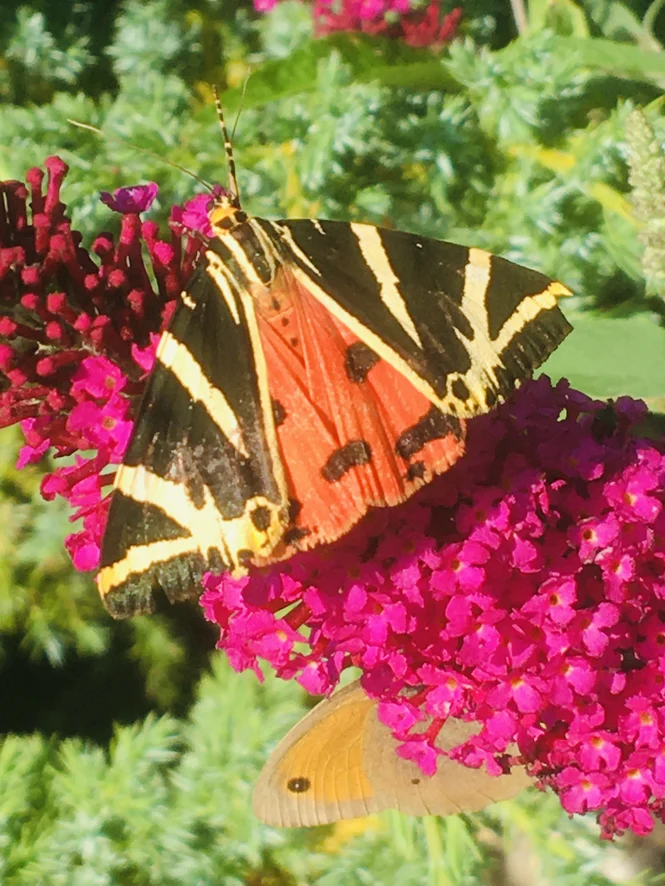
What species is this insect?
Euplagia quadripunctaria
